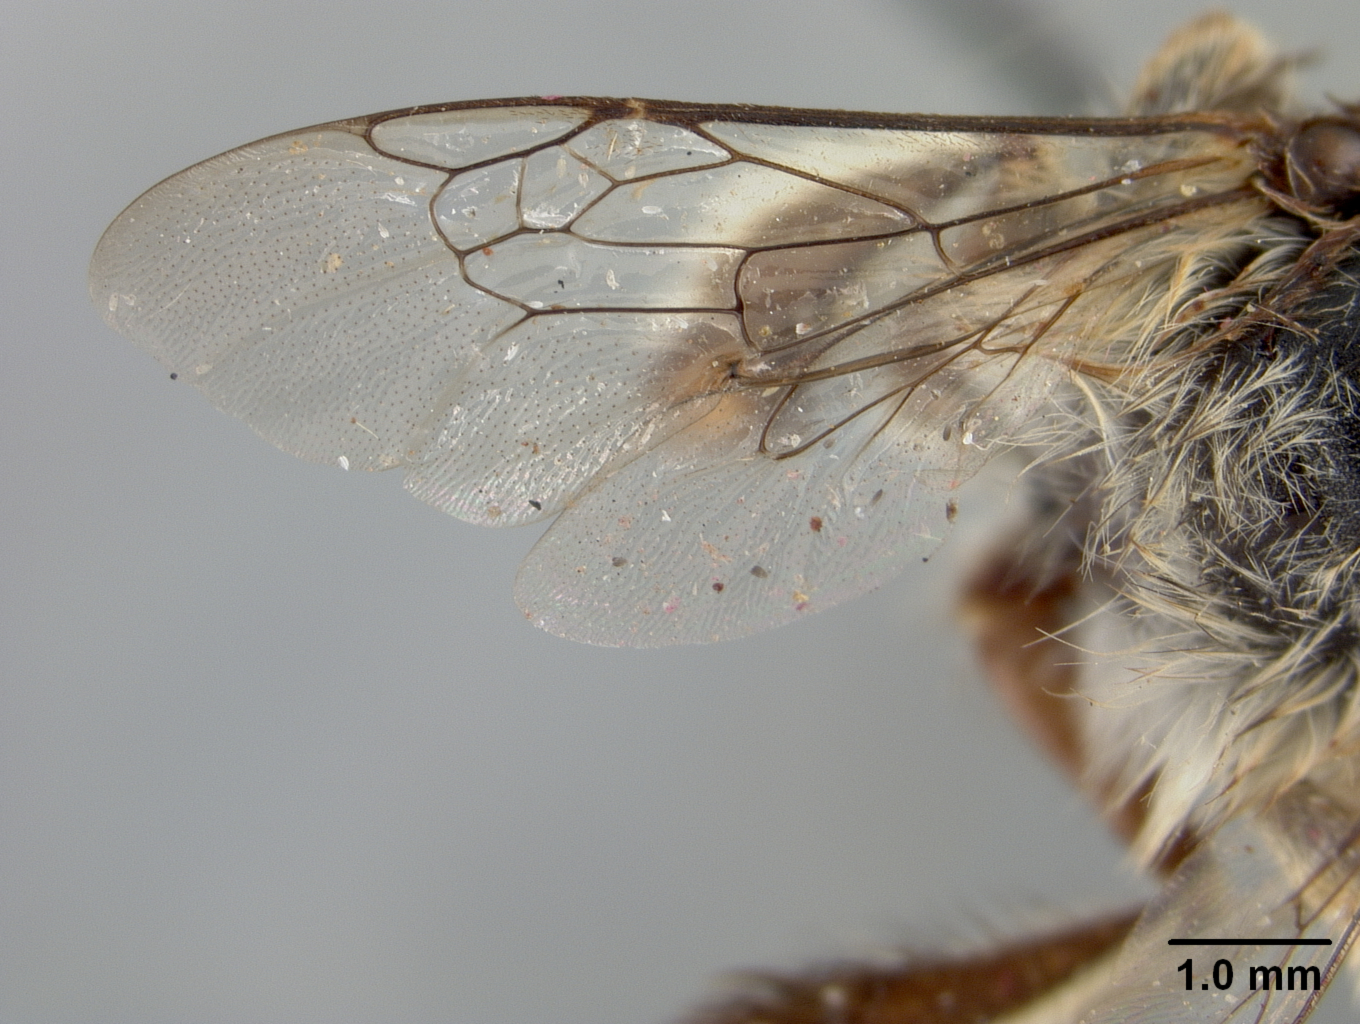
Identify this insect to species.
Anthophora albopicta
